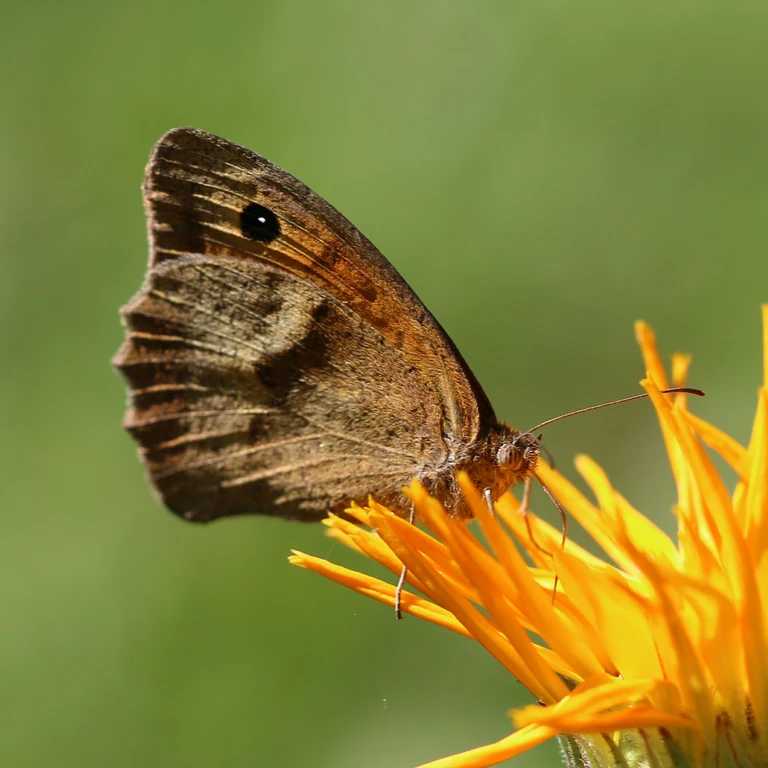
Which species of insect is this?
Maniola jurtina
